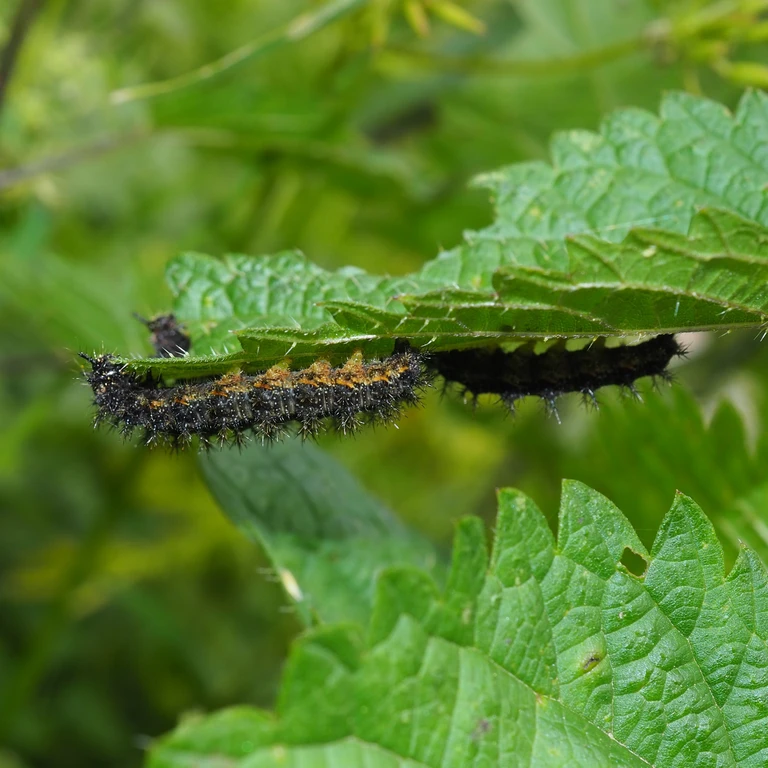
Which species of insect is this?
Araschnia levana
